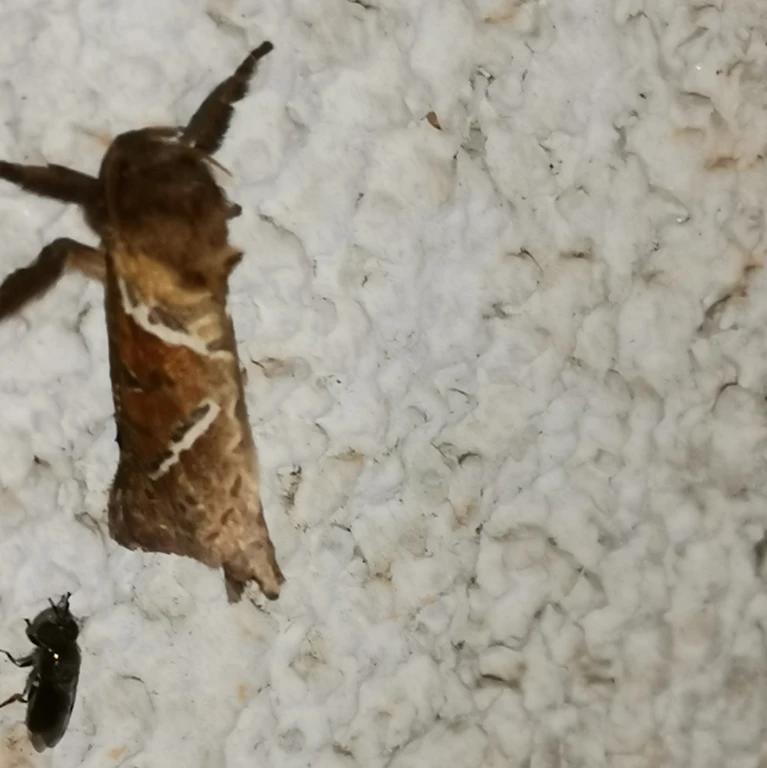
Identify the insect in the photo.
Triodia sylvina
